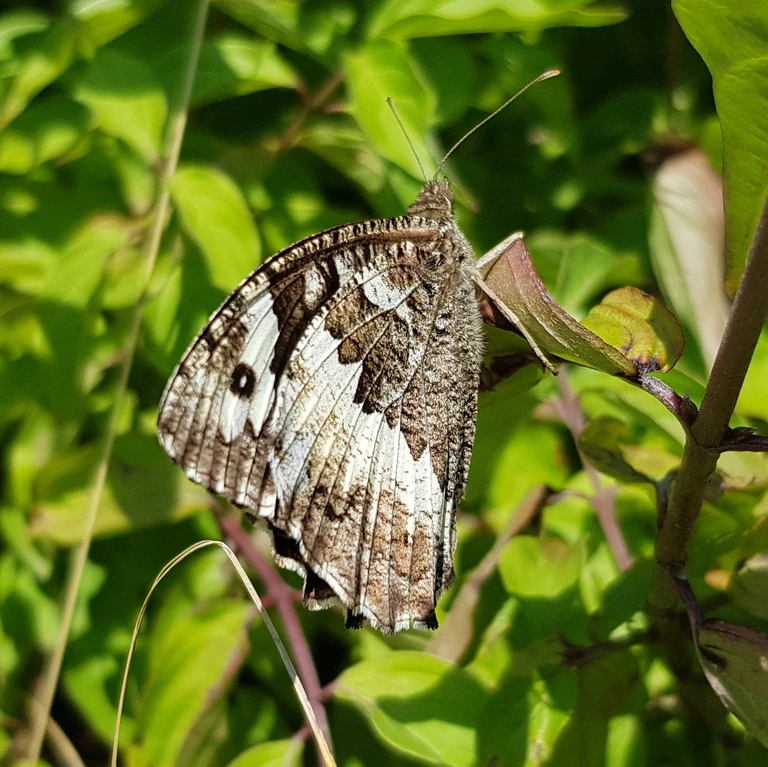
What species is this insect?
Brintesia circe
